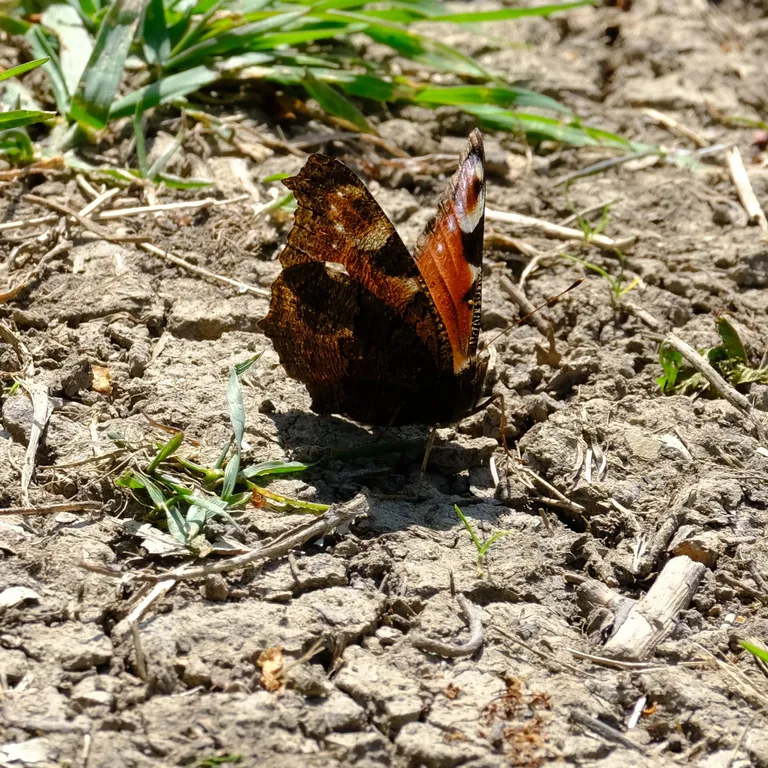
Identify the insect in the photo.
Aglais io
